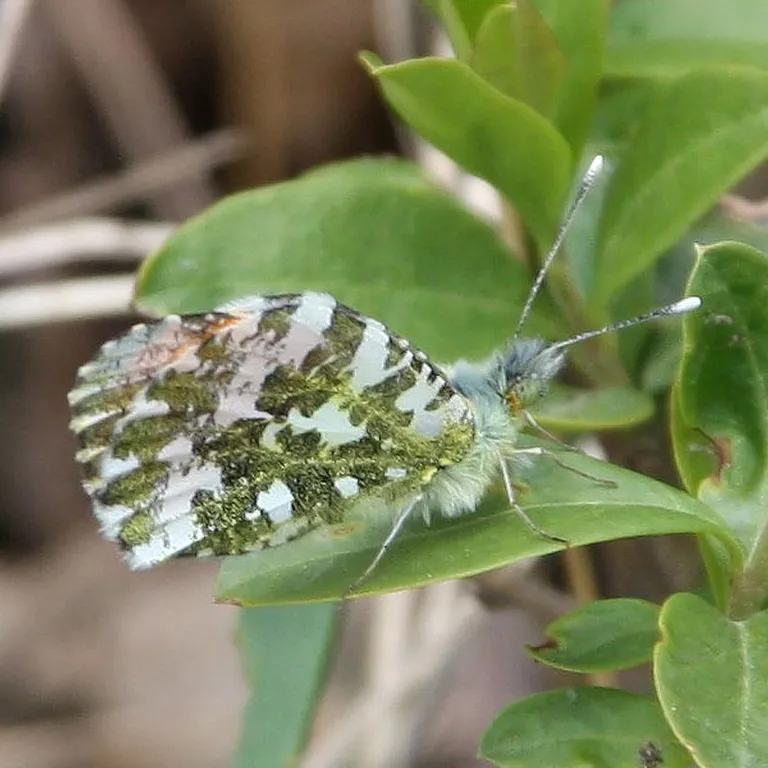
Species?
Anthocharis cardamines
